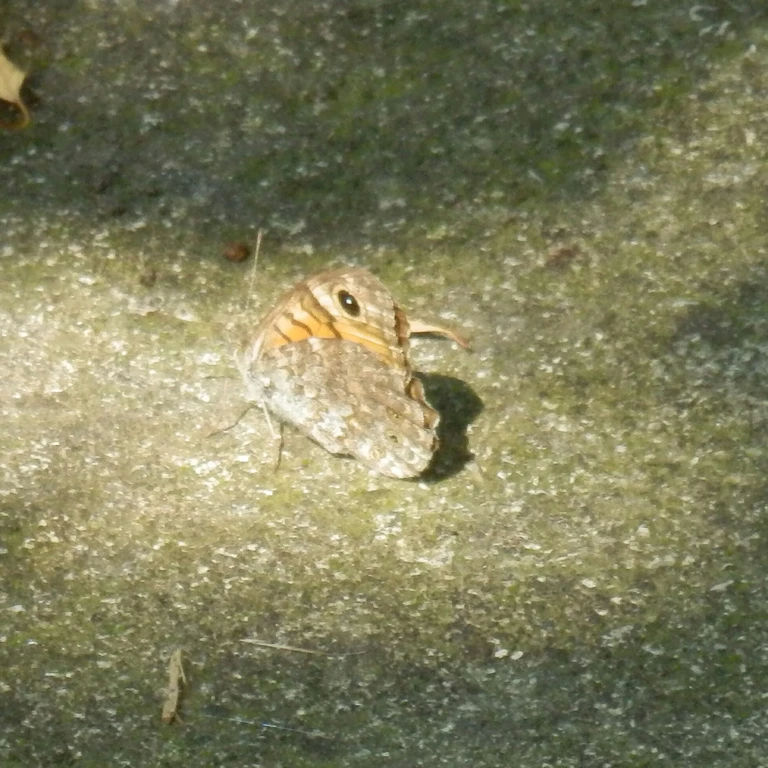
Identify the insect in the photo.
Lasiommata megera (also Pararge megera)
